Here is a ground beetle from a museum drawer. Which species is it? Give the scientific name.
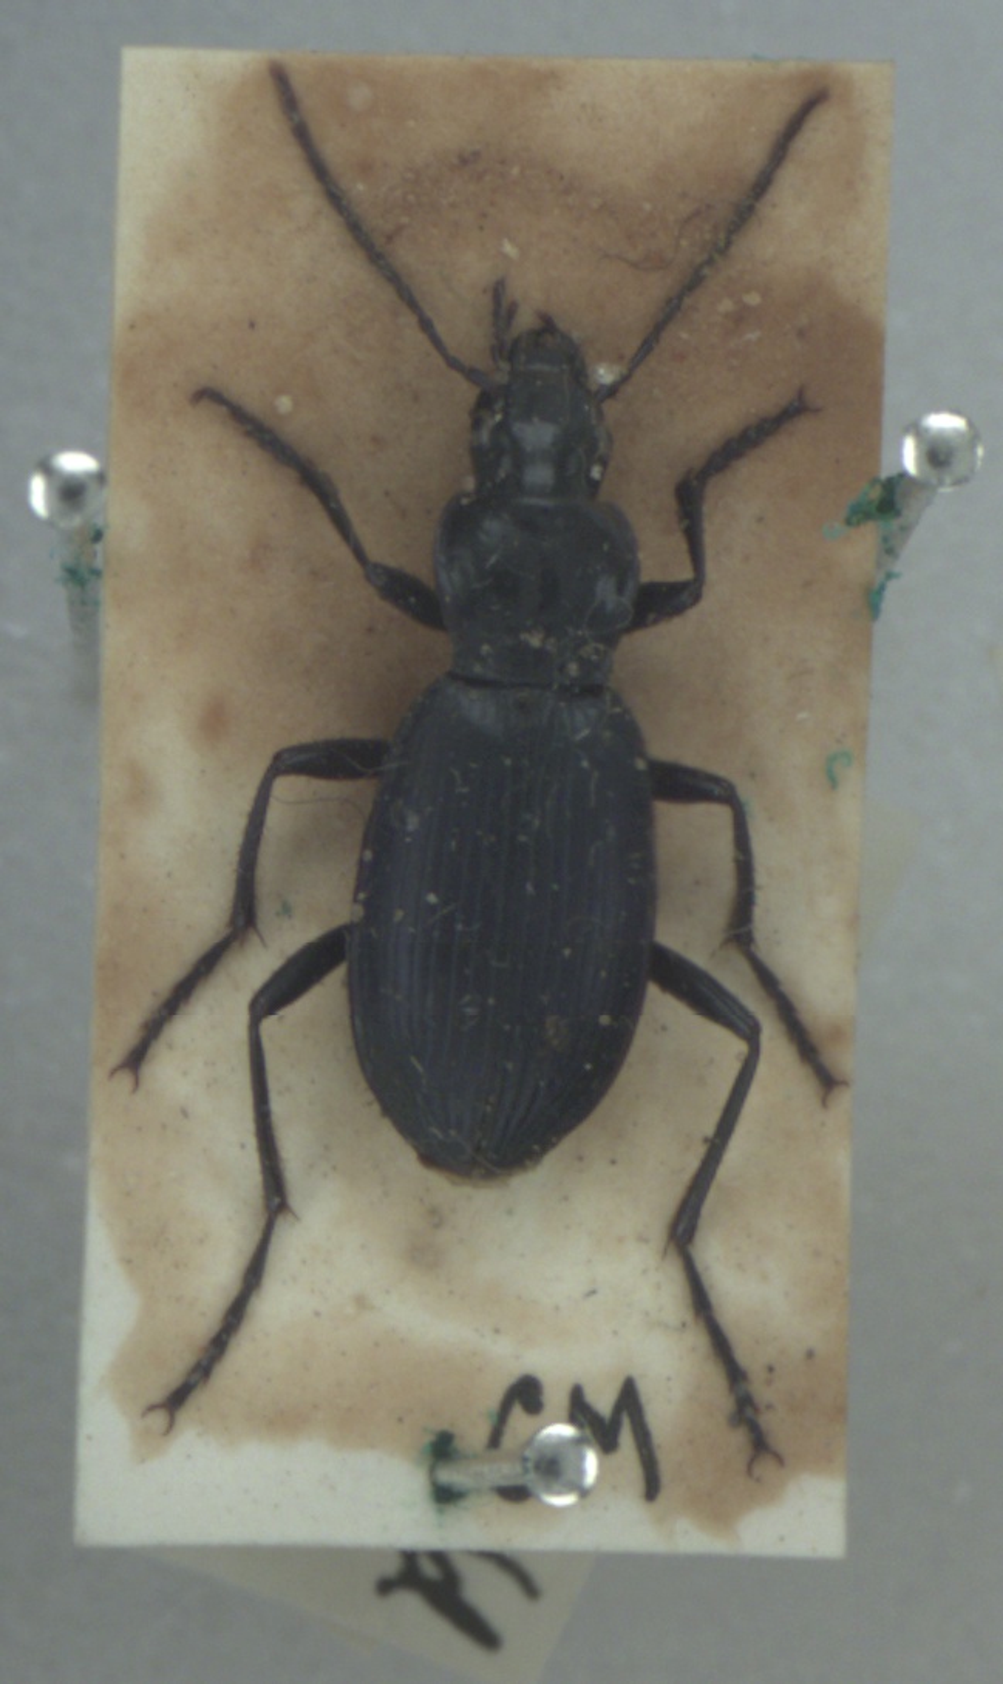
Laemostenus terricola
